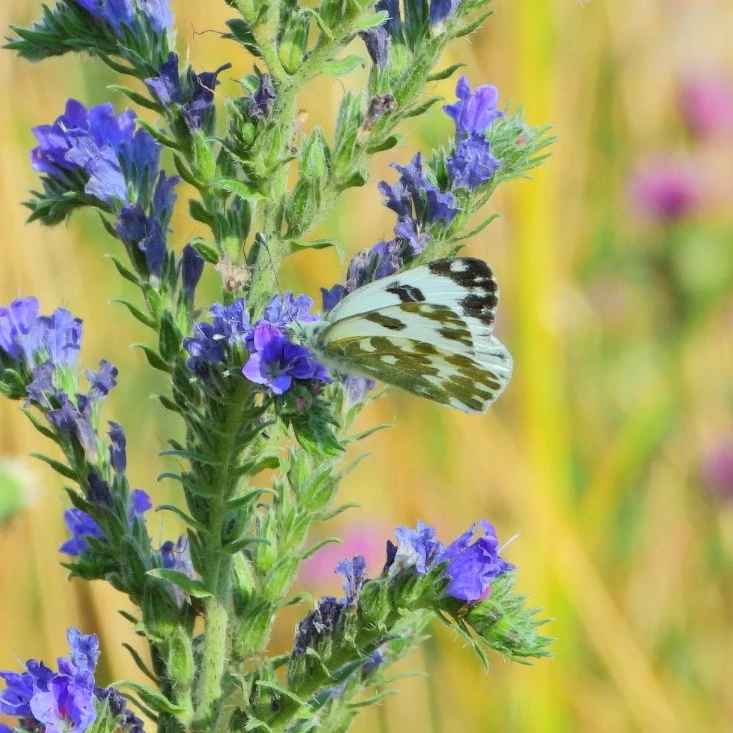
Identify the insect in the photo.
Pontia edusa
